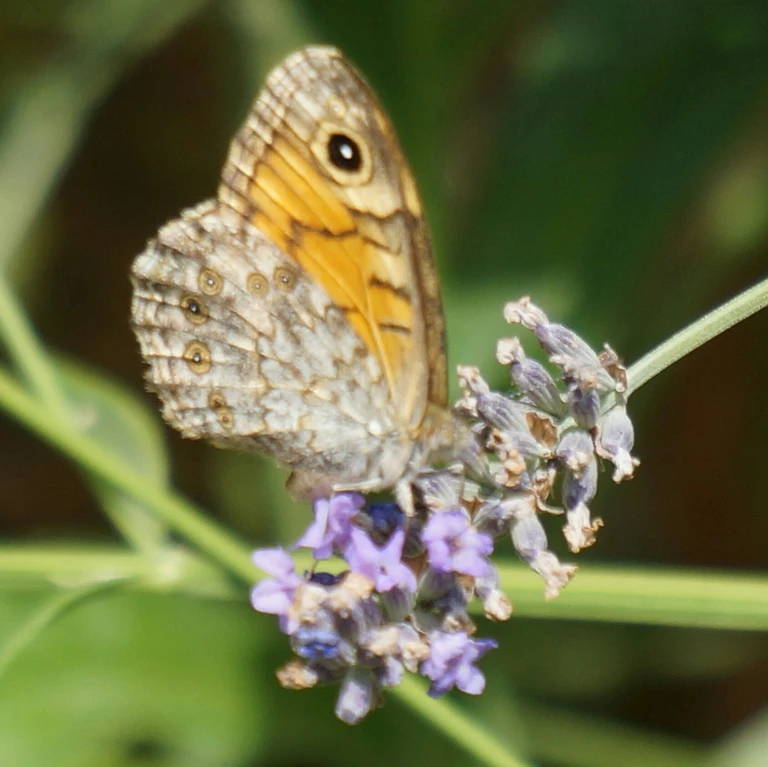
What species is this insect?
Lasiommata megera (also Pararge megera)
